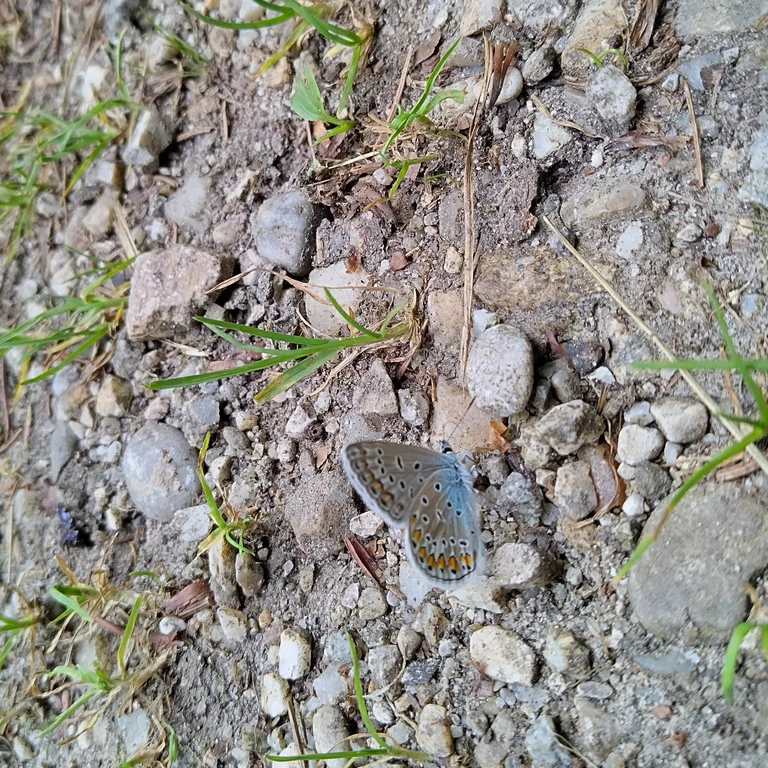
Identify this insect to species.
Polyommatus icarus
